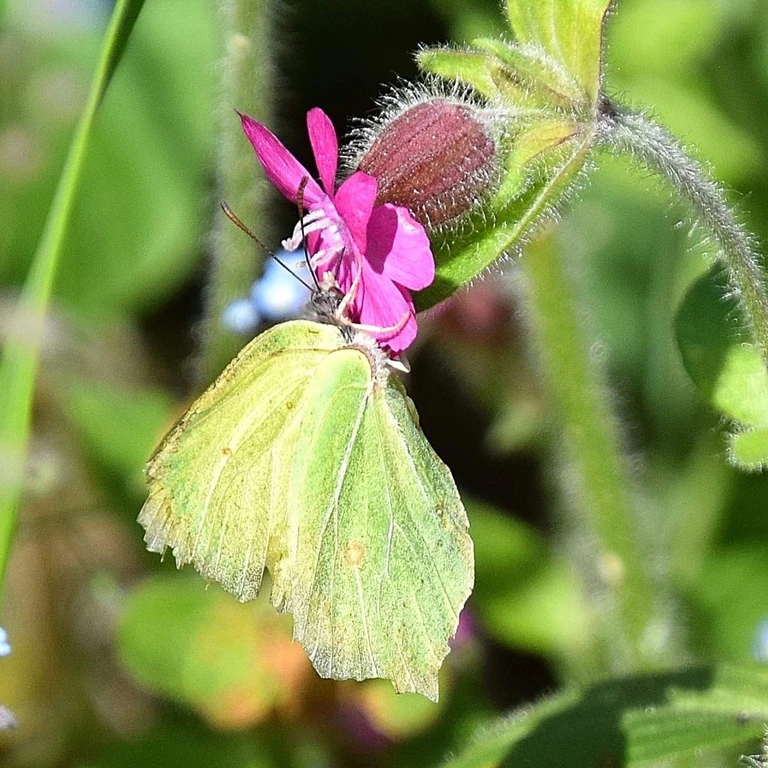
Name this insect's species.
Gonepteryx rhamni
